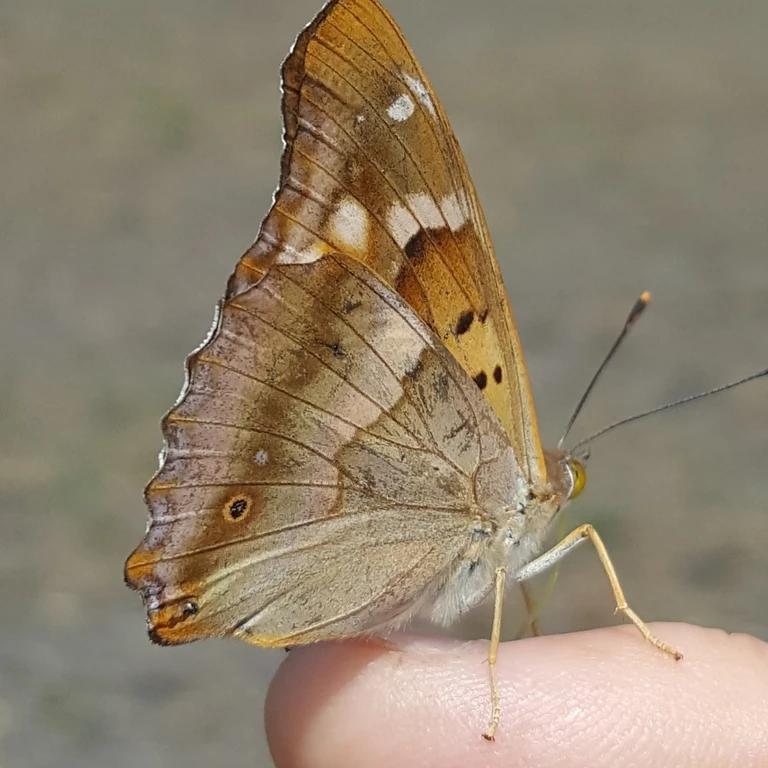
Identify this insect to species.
Apatura ilia
